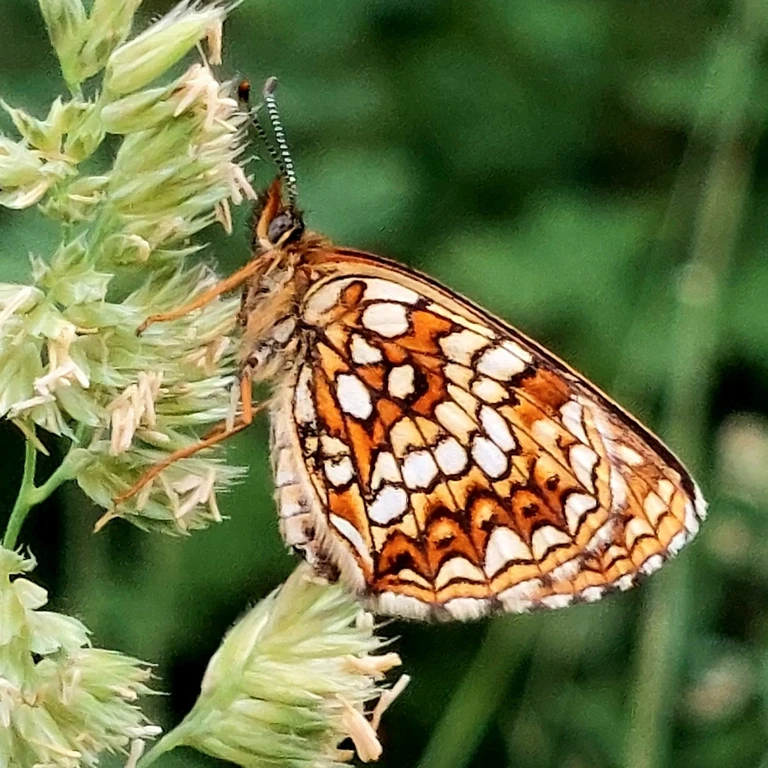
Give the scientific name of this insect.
Melitaea diamina
